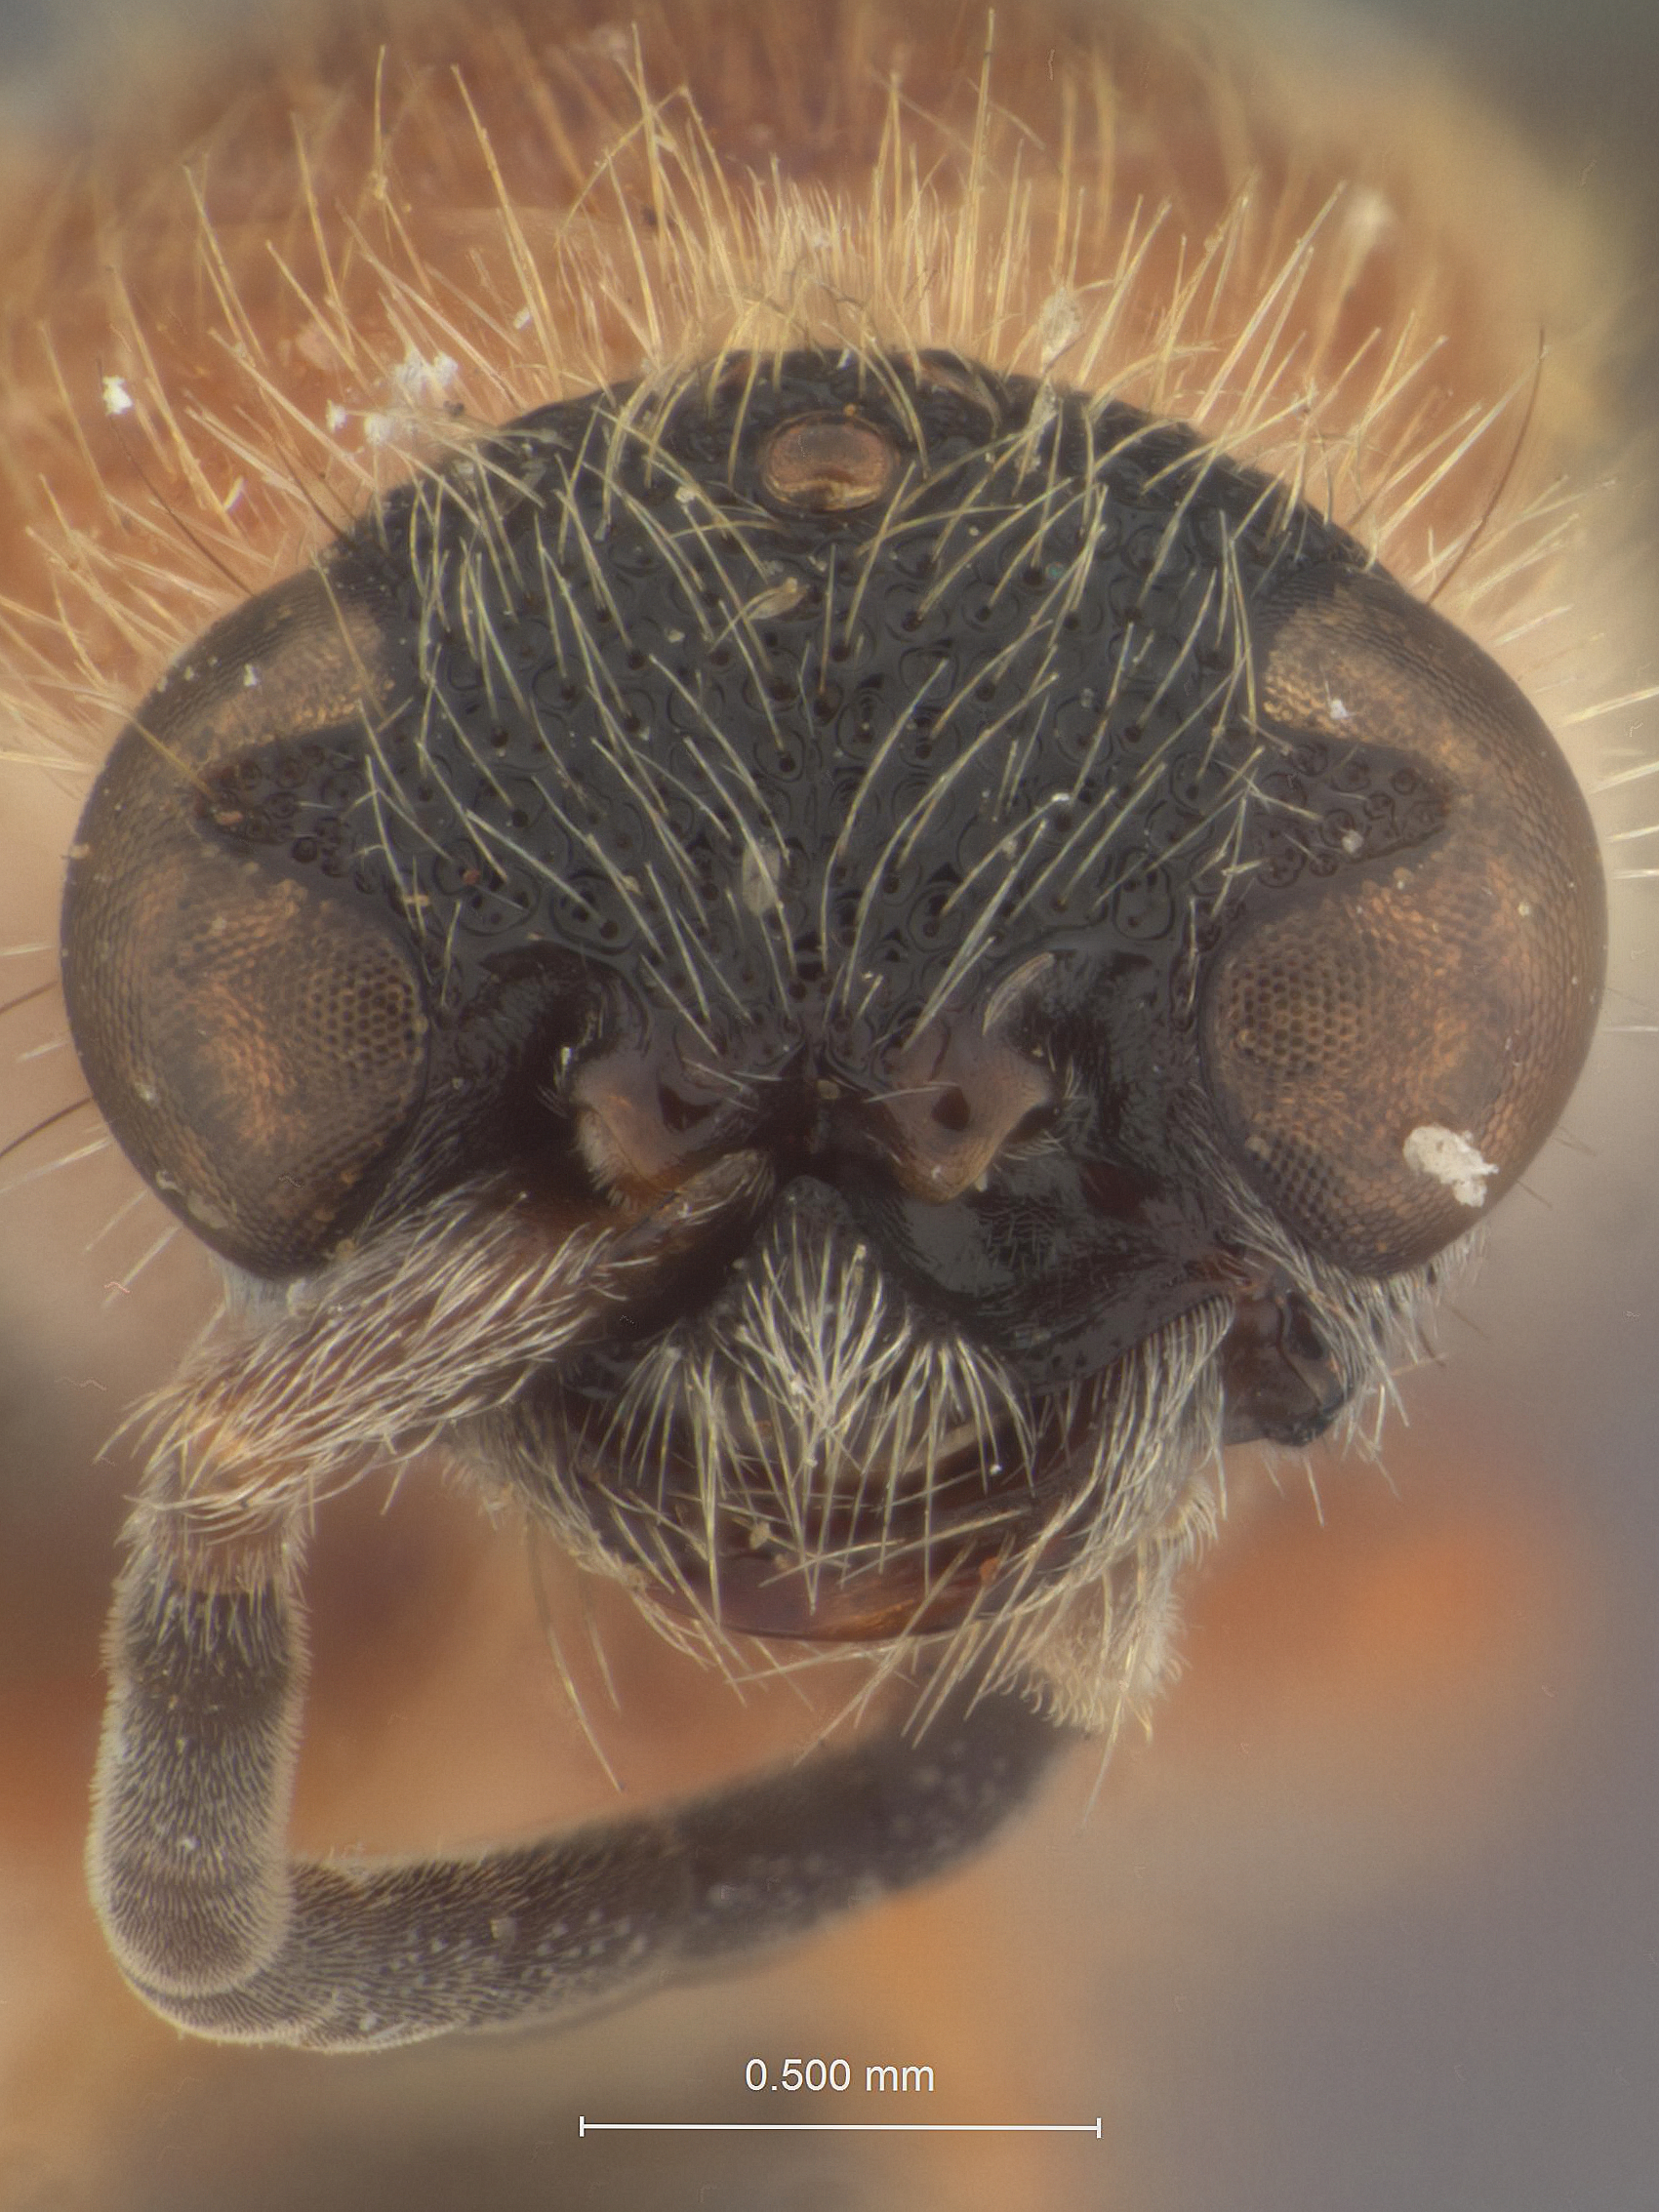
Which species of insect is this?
Odontomutilla pedaria
